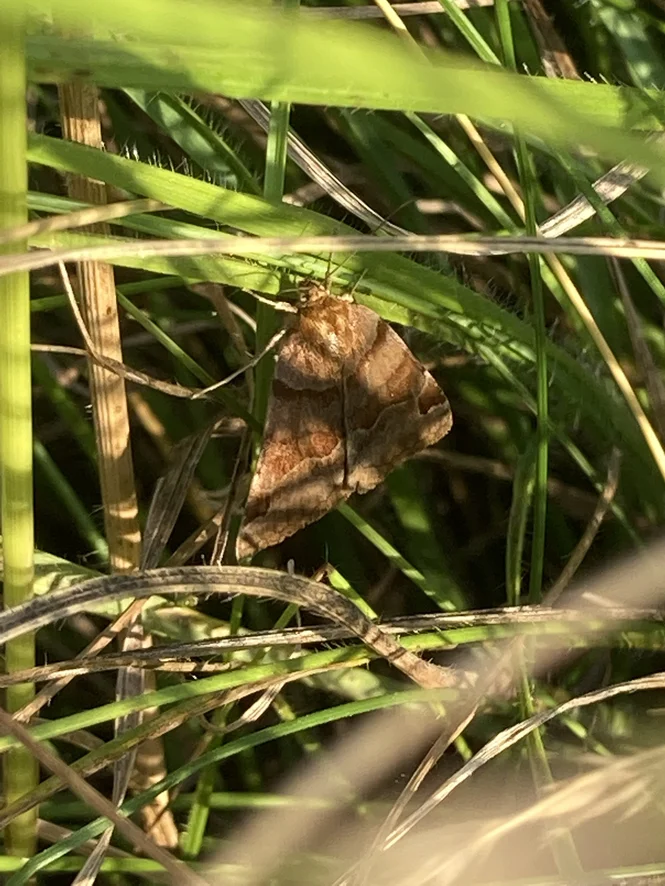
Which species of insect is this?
Euclidia glyphica
